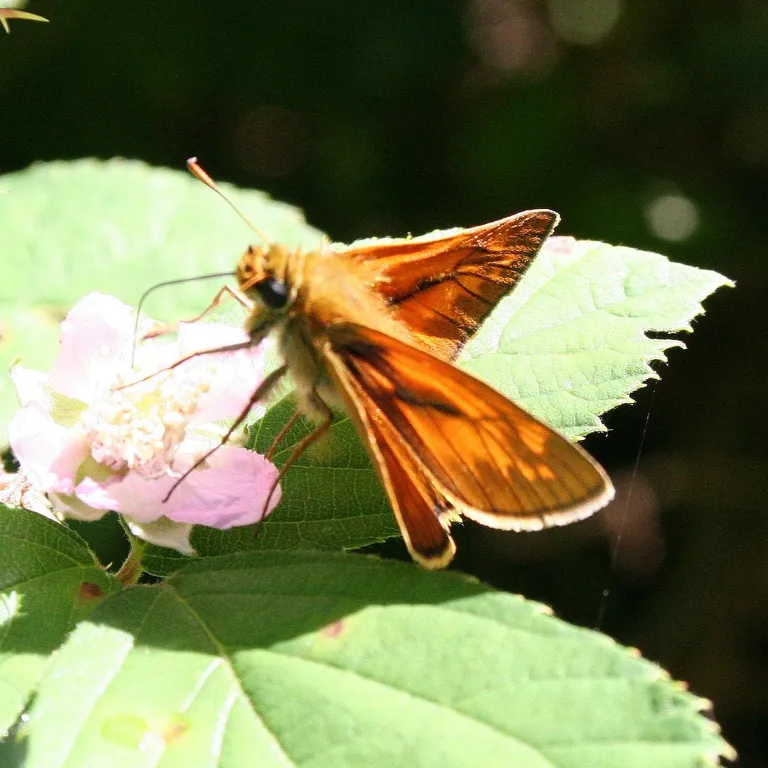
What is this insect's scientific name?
Ochlodes sylvanus (also Ochlodes venata)
